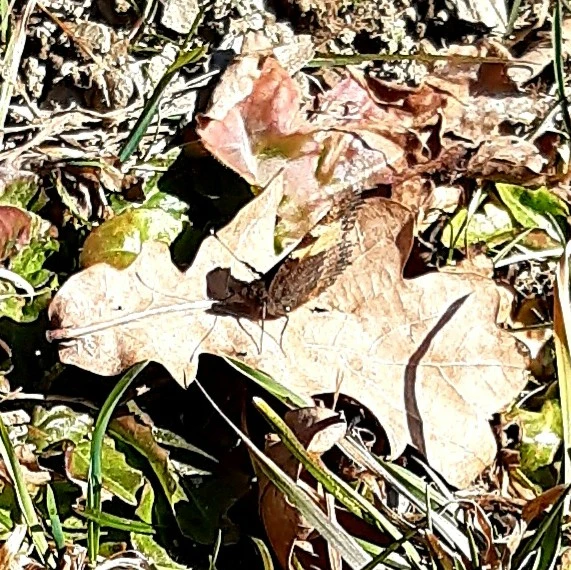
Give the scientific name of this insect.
Aglais urticae
